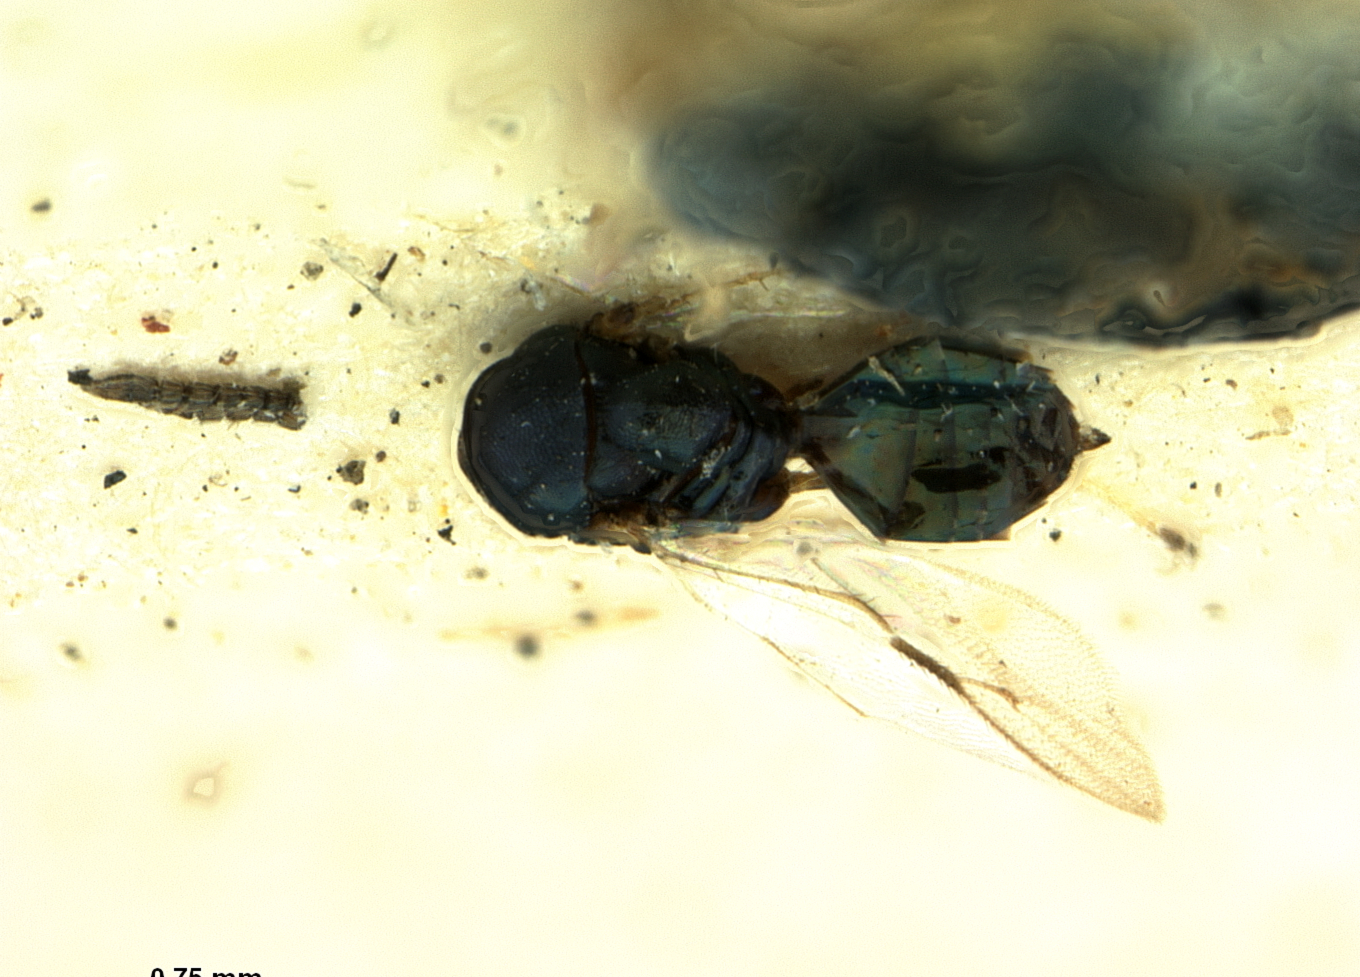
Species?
Pachyneuron gifuensis
